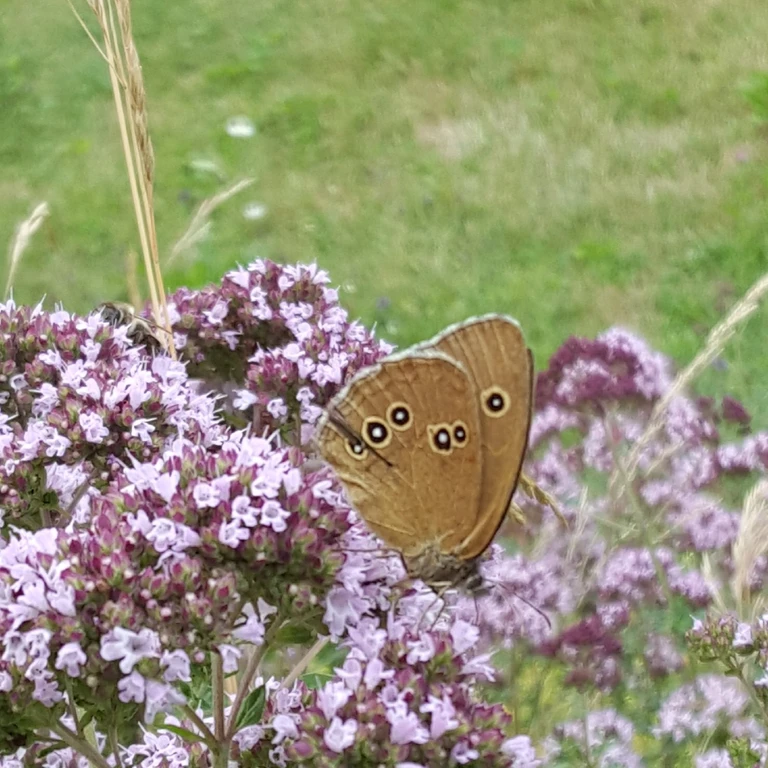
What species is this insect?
Aphantopus hyperantus
